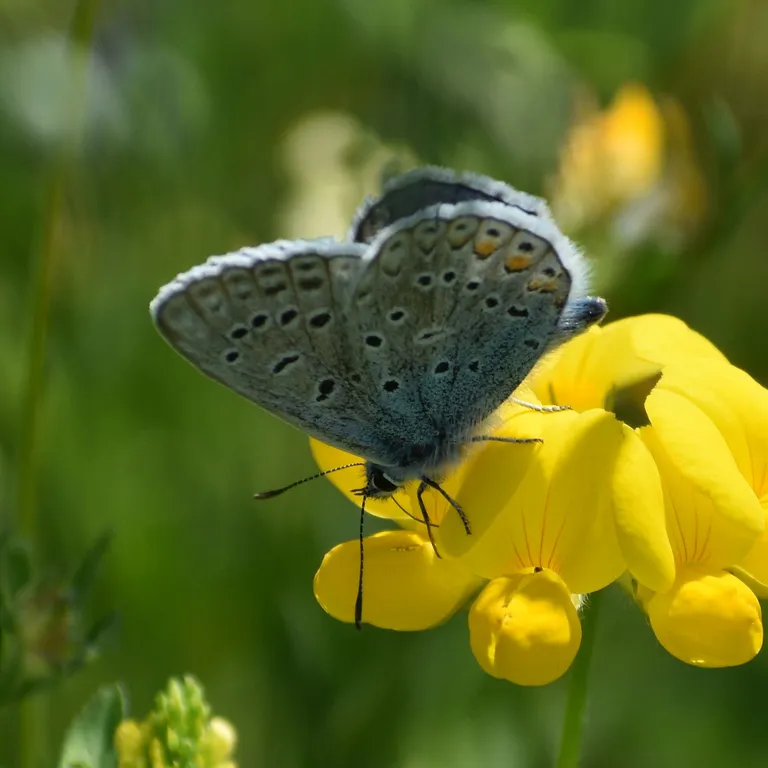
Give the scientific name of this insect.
Polyommatus icarus
